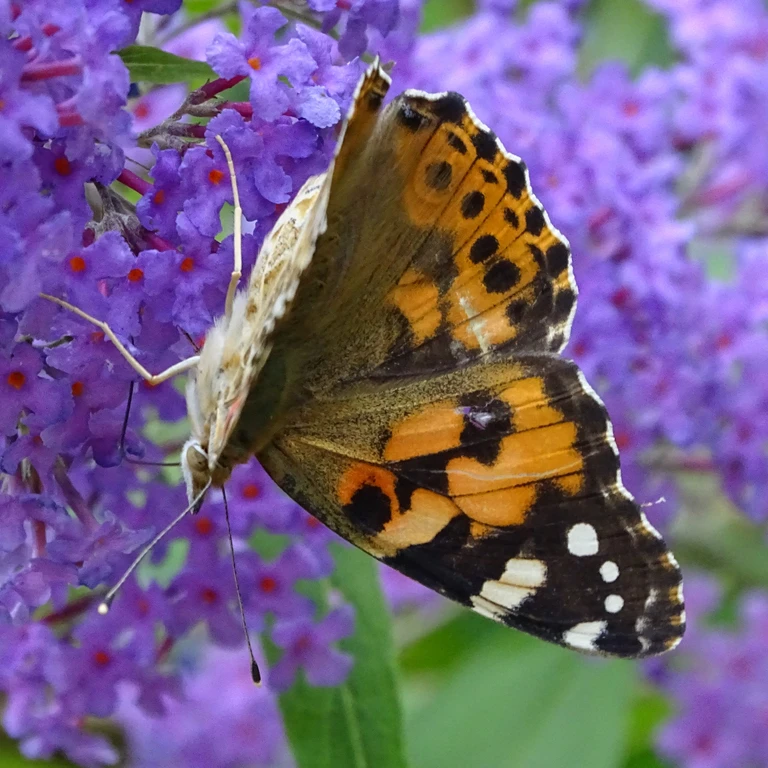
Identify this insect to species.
Vanessa cardui
